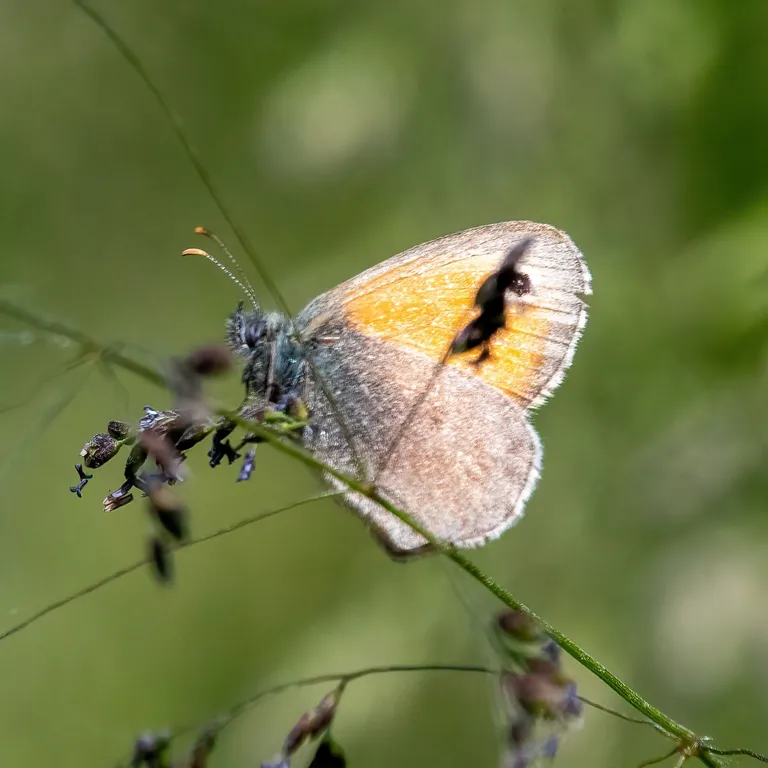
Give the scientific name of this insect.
Coenonympha pamphilus
